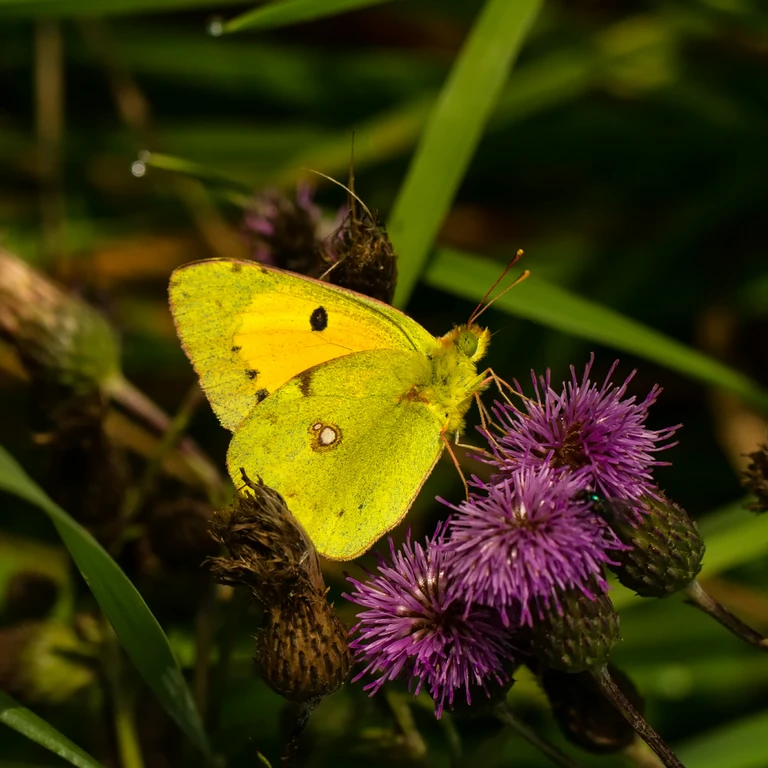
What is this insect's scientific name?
Colias croceus
